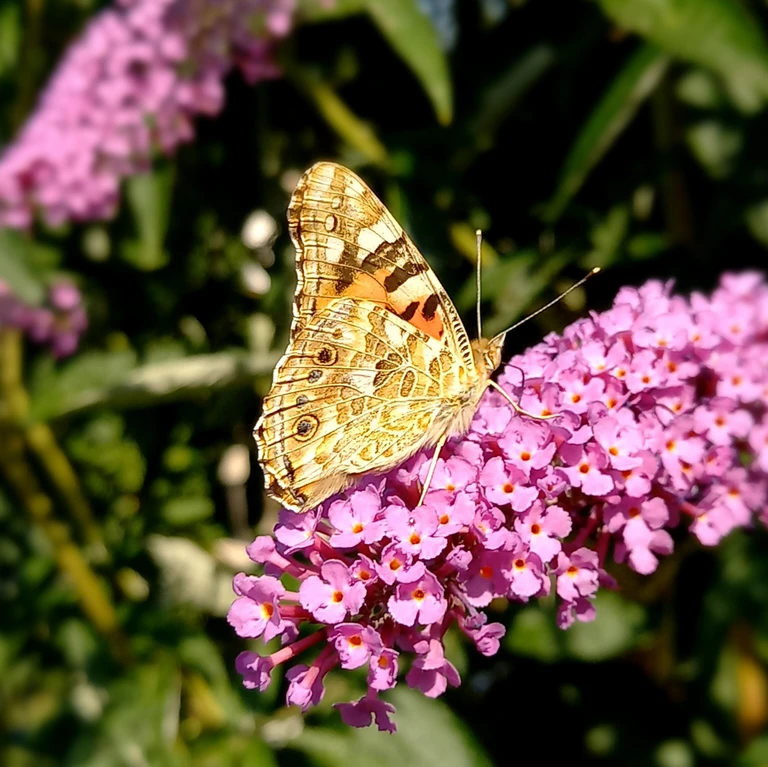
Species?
Vanessa cardui
